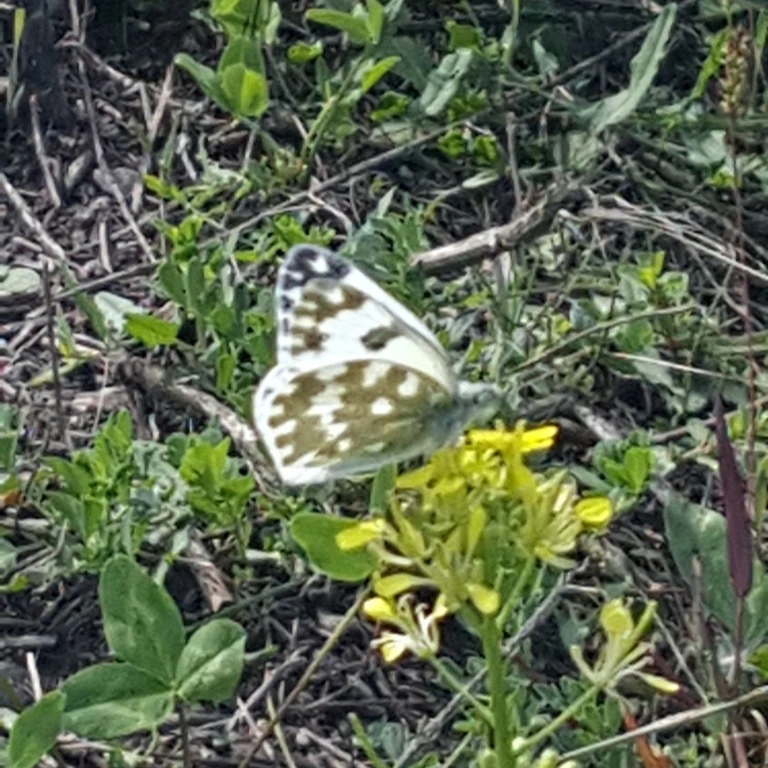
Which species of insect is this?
Pontia edusa
